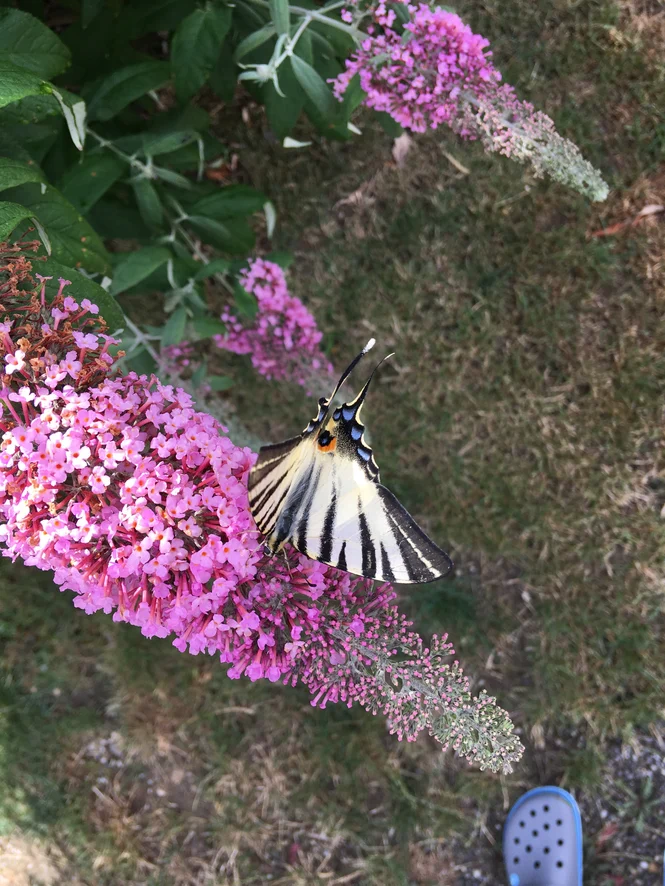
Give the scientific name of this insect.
Iphiclides podalirius
